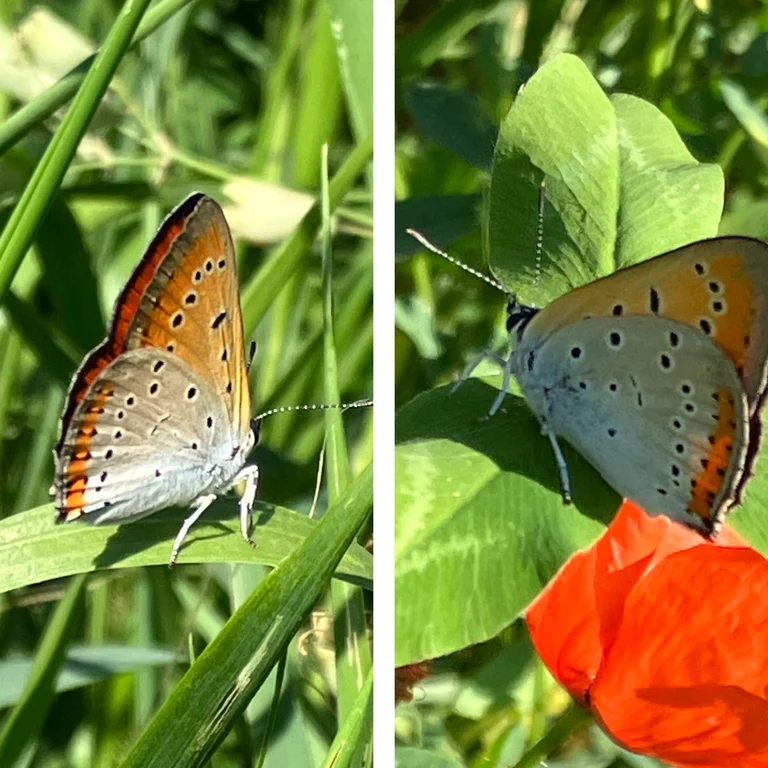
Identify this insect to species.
Lycaena dispar
